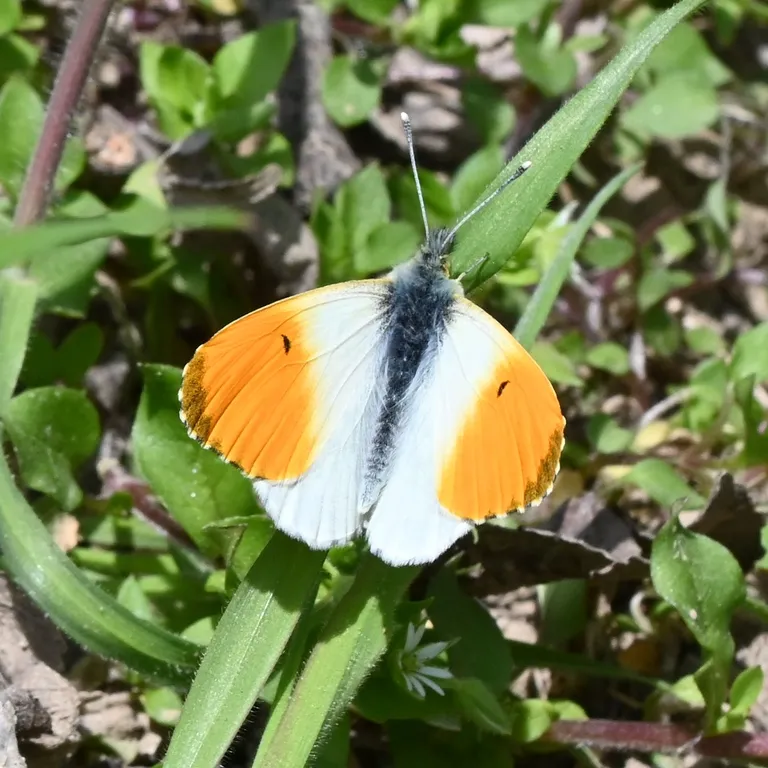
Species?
Anthocharis cardamines
